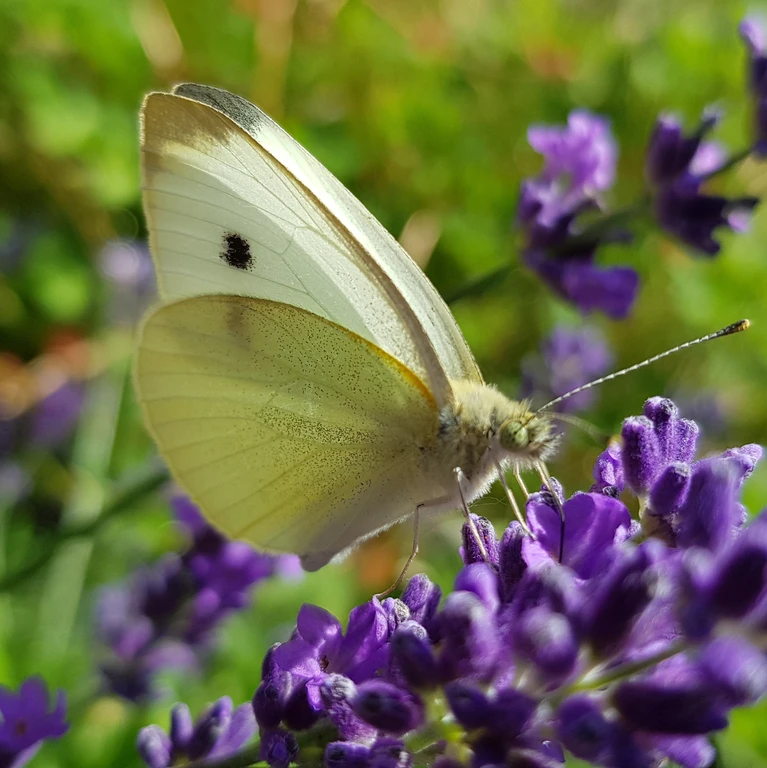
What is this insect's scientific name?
Pieris rapae
